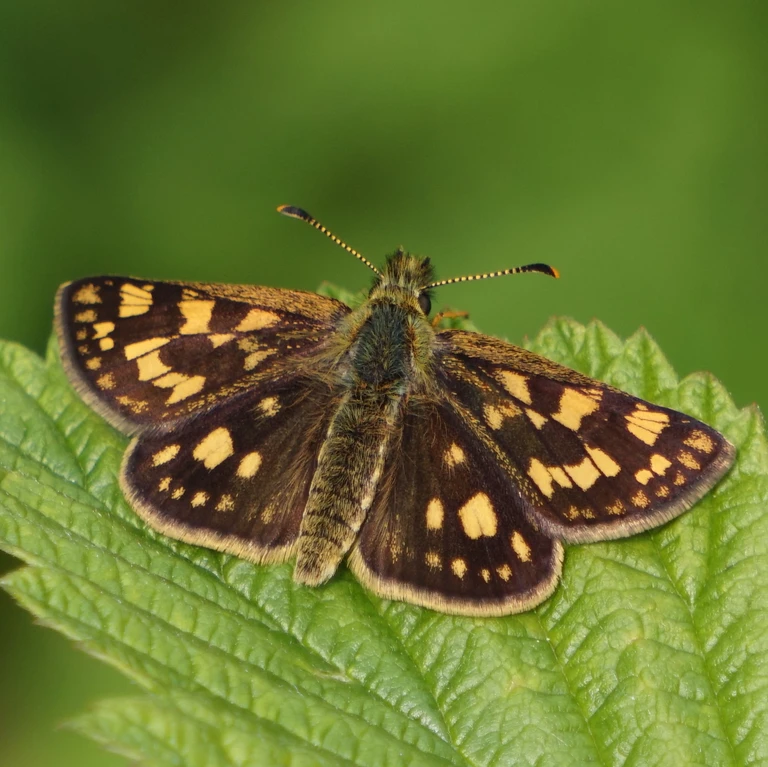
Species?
Carterocephalus palaemon
